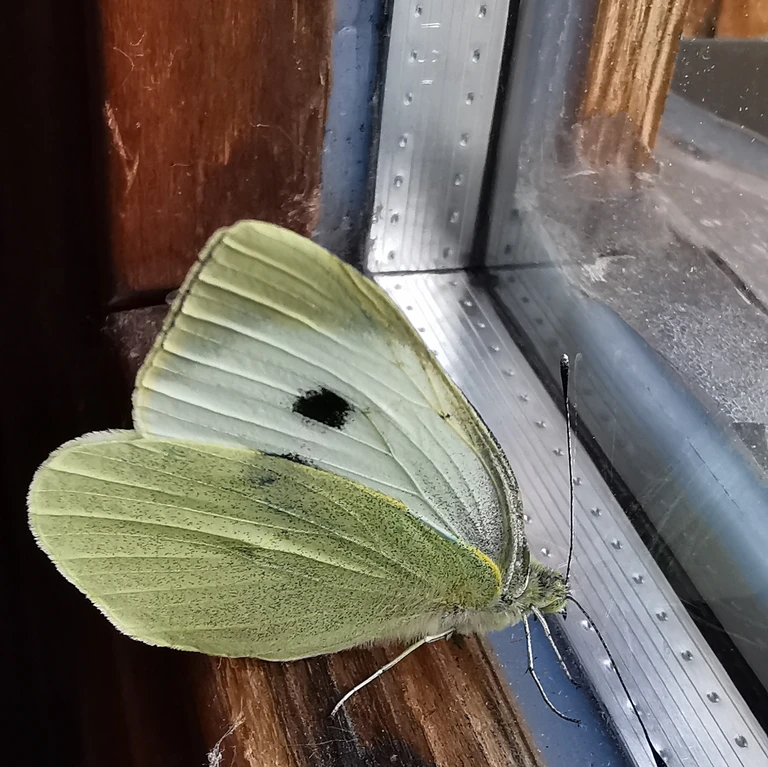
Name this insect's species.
Pieris brassicae
